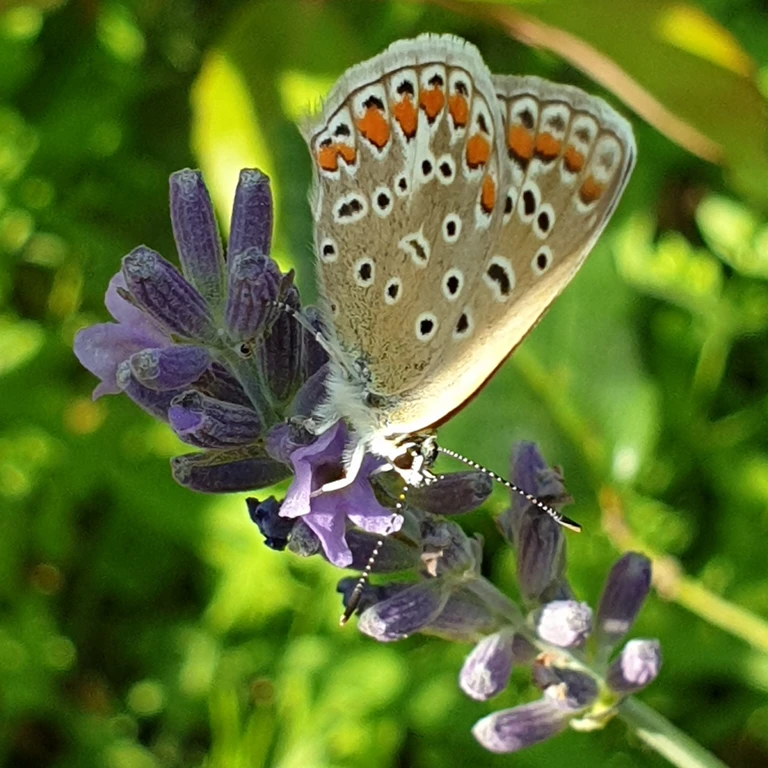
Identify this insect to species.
Polyommatus icarus
